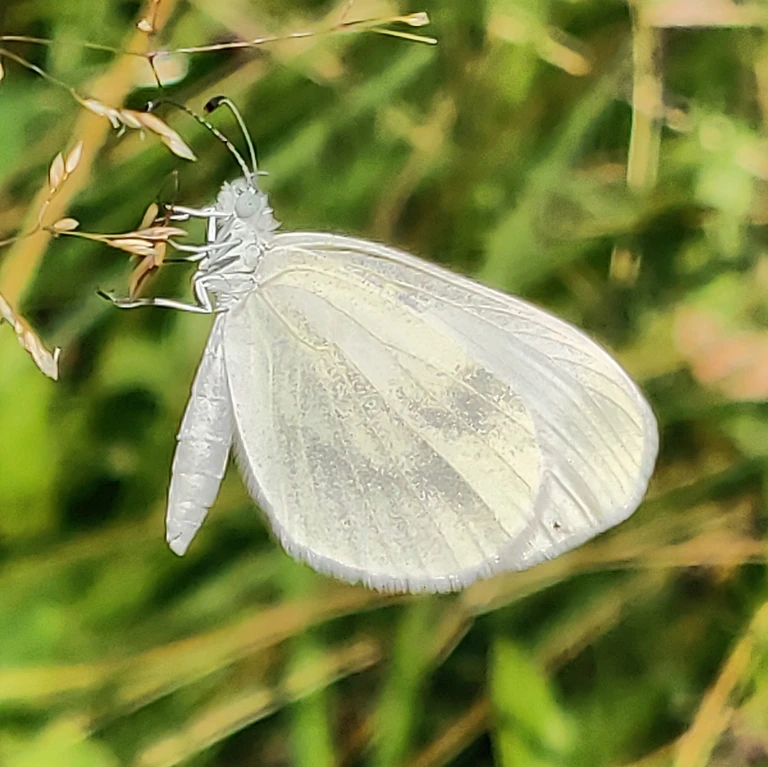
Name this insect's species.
Leptidea sinapis/juvernica
